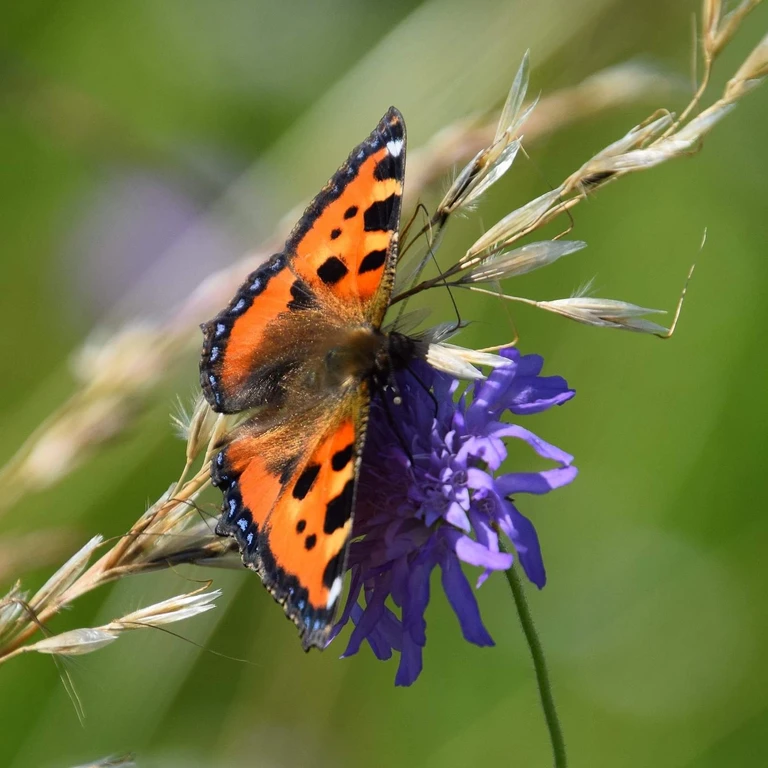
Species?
Aglais urticae
